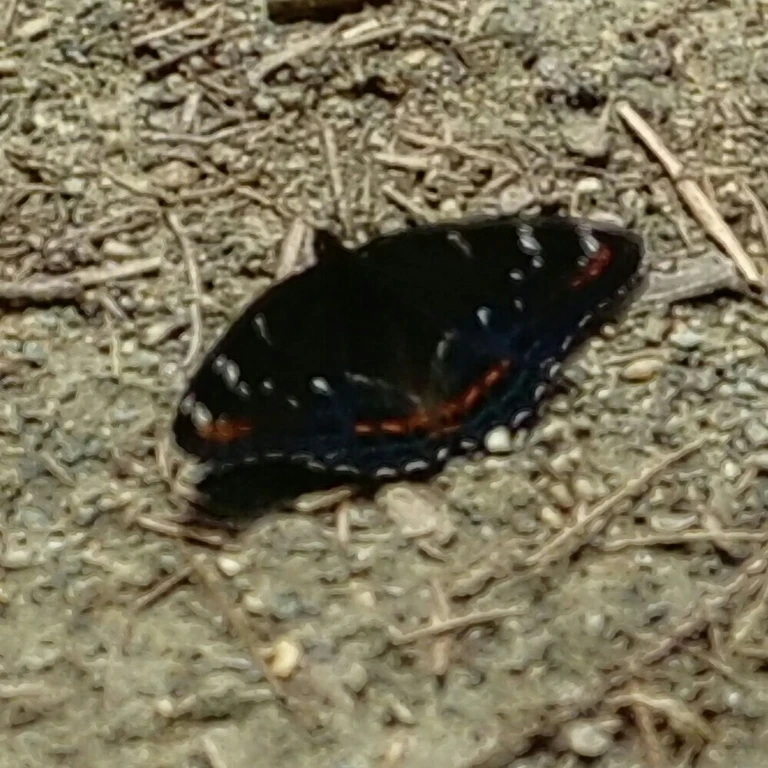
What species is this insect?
Limenitis populi
